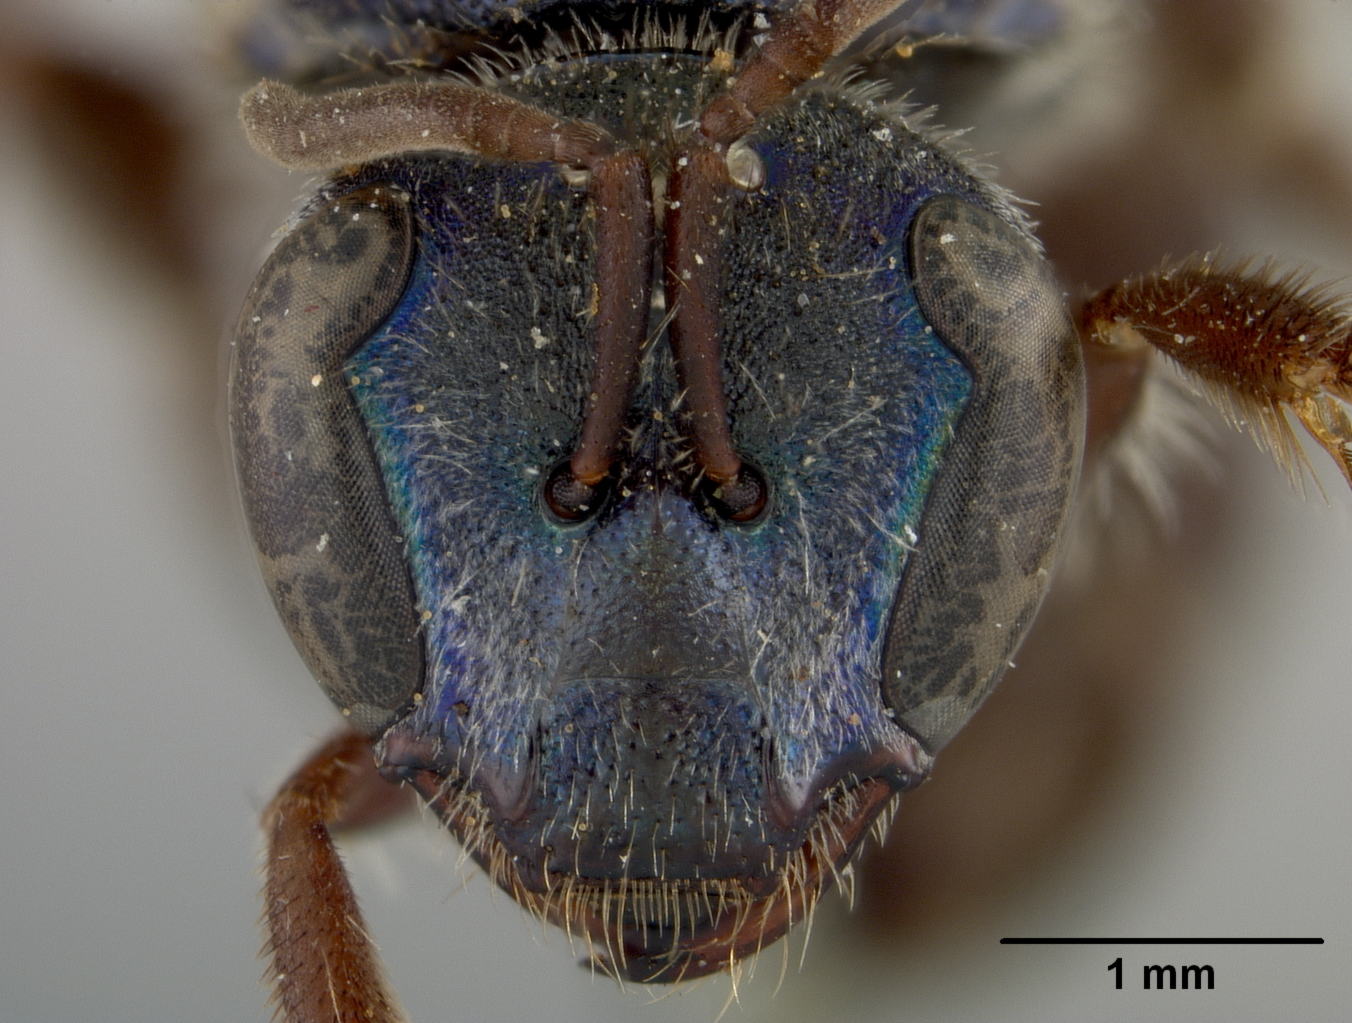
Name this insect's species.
Augochlora nigrocyanea
